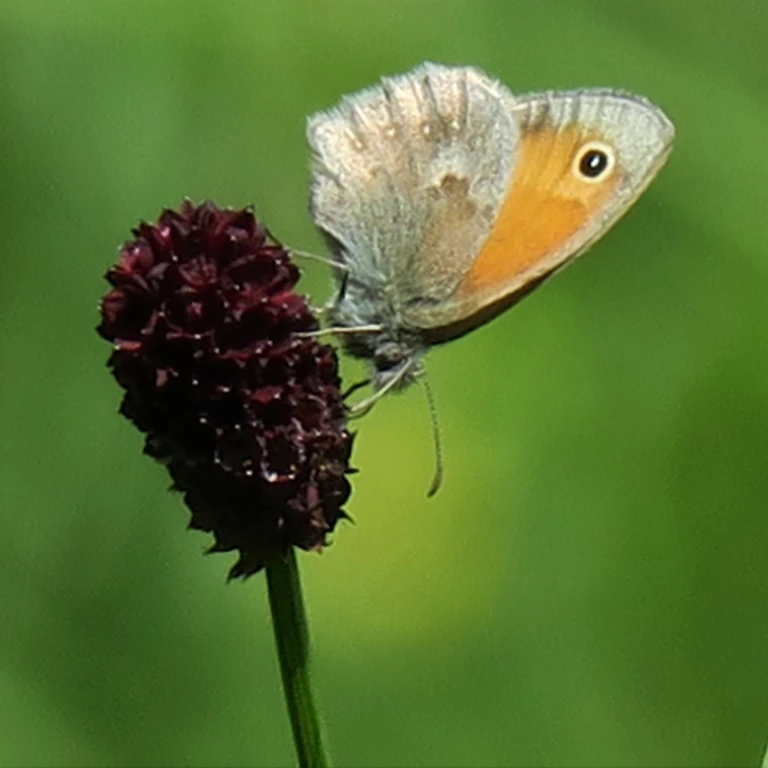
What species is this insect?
Coenonympha pamphilus
